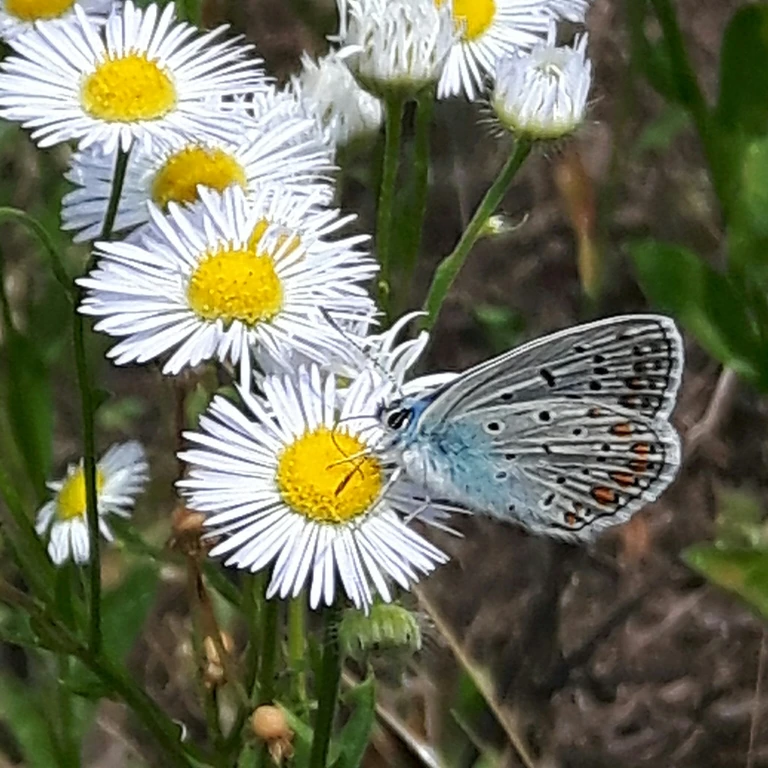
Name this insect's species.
Polyommatus icarus
